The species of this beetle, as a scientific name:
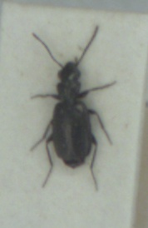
Syntomus foveatus
